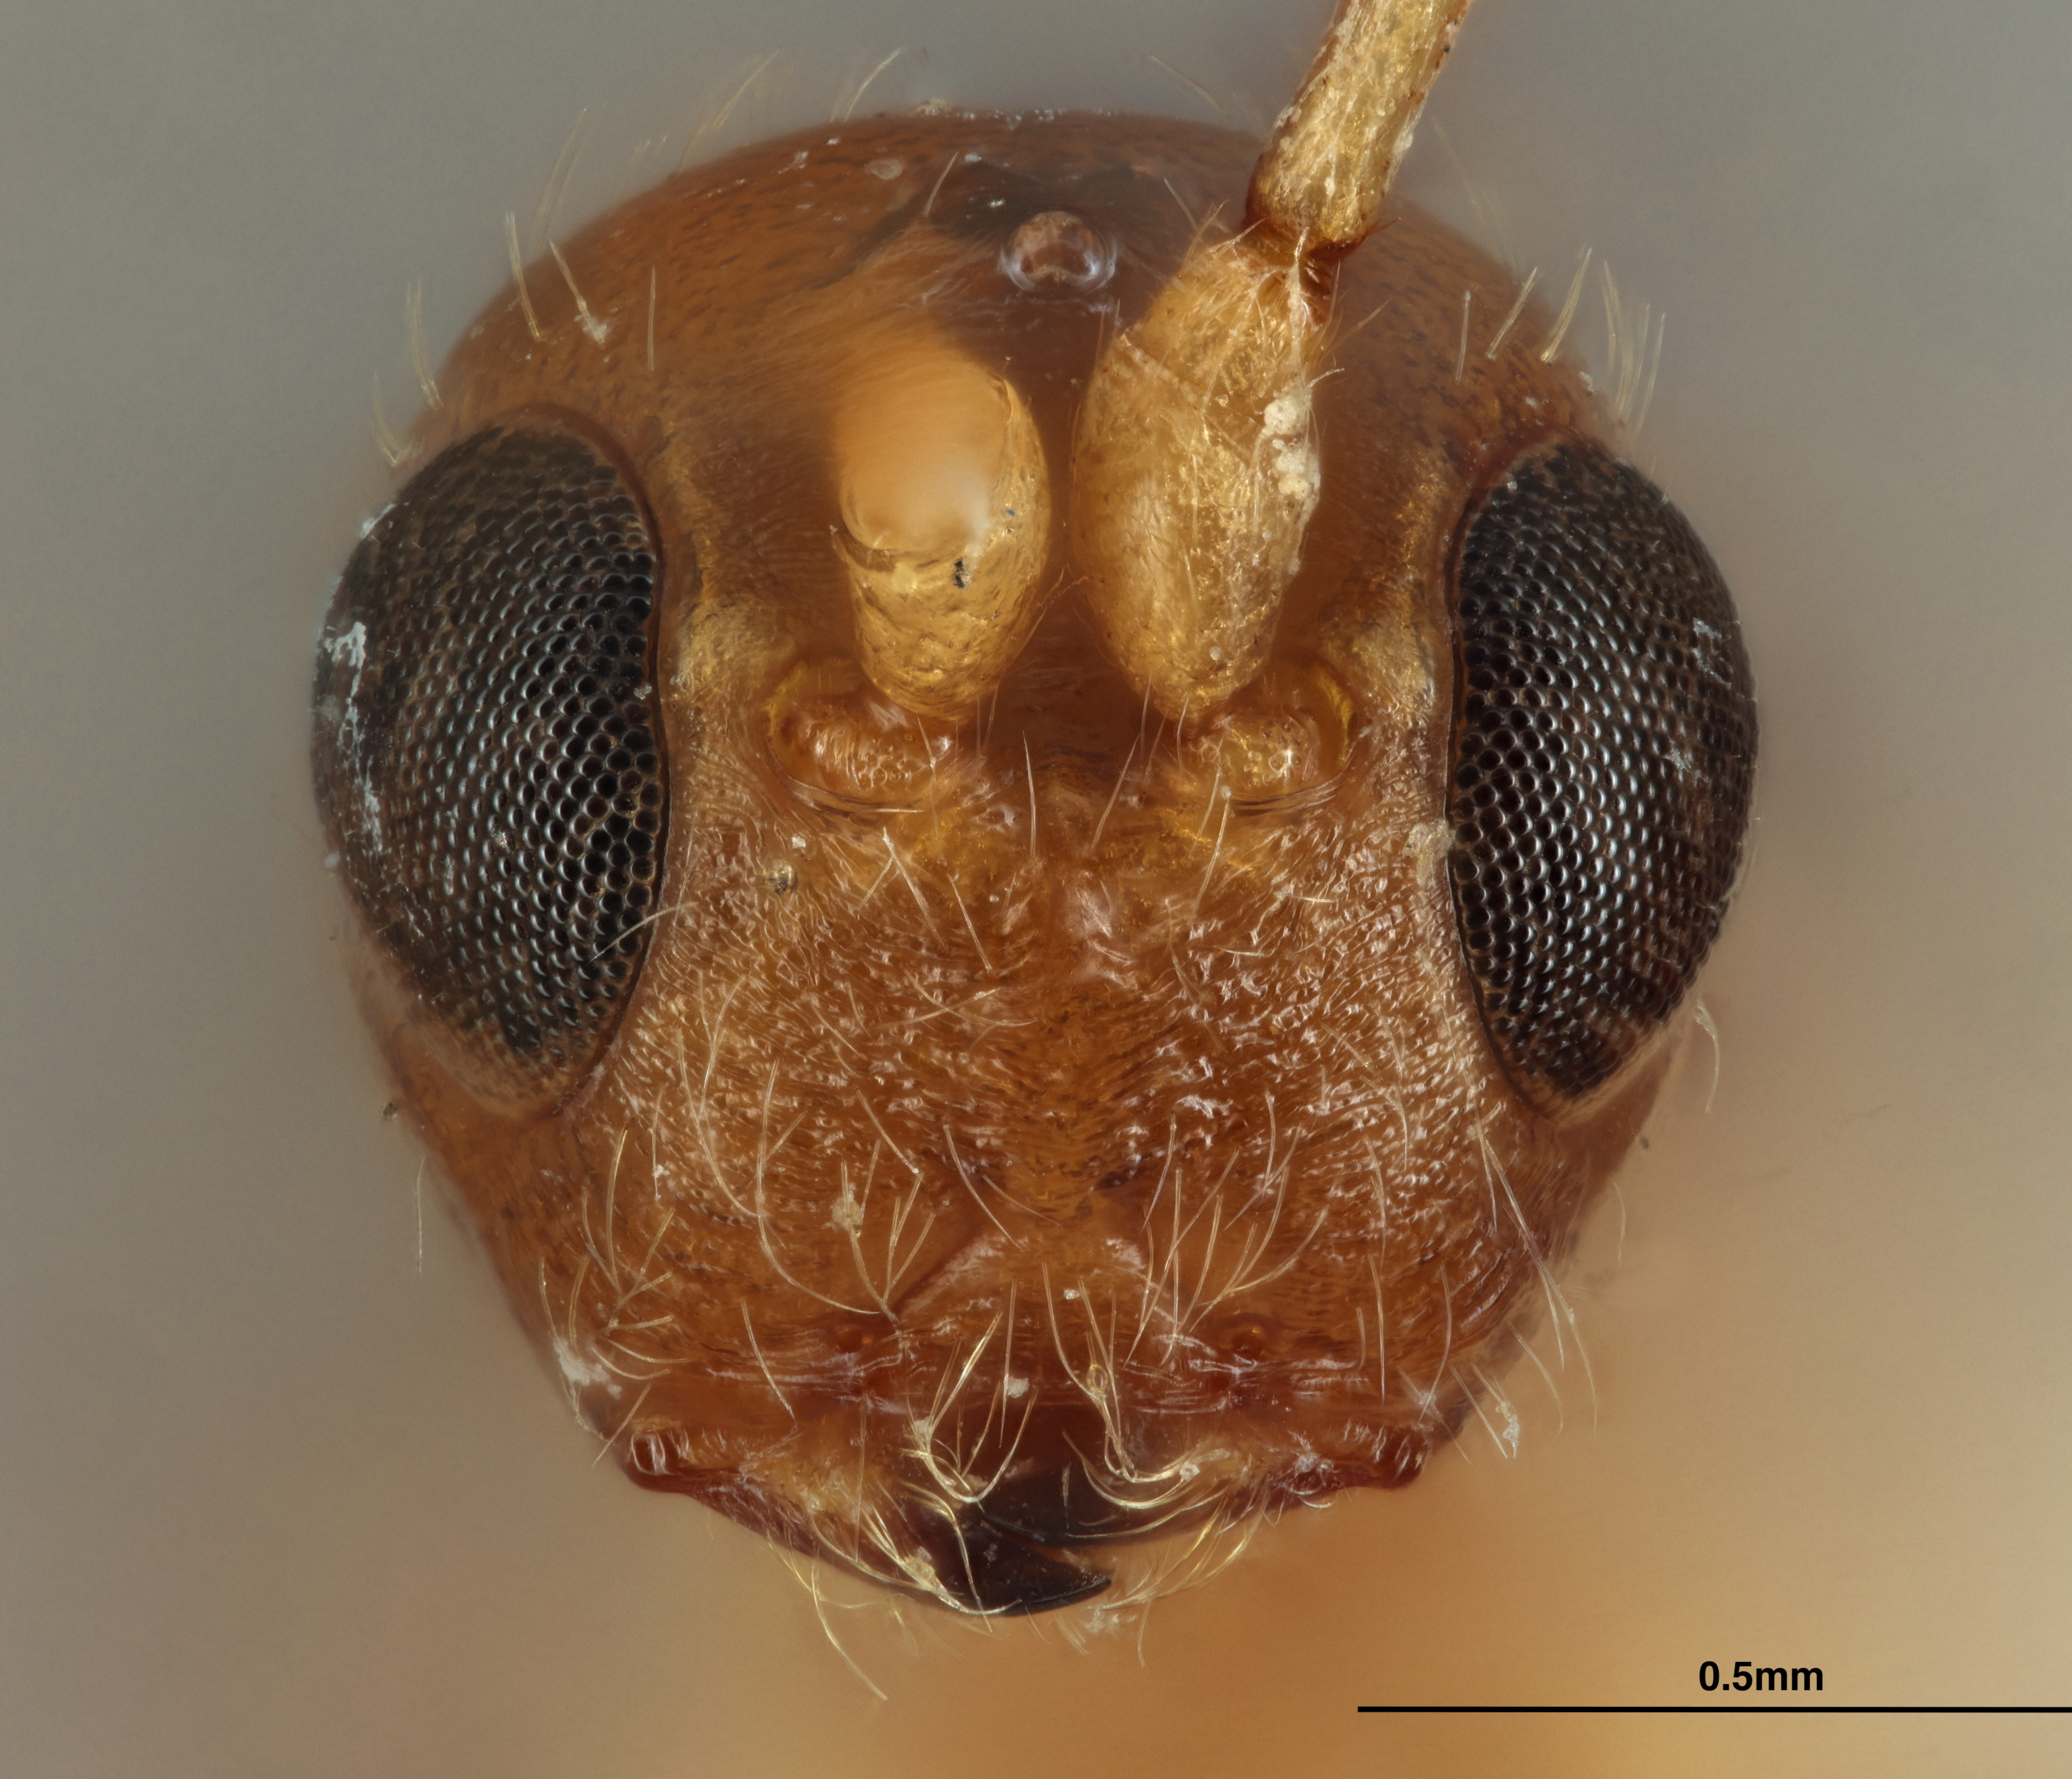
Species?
Spathius elegans
